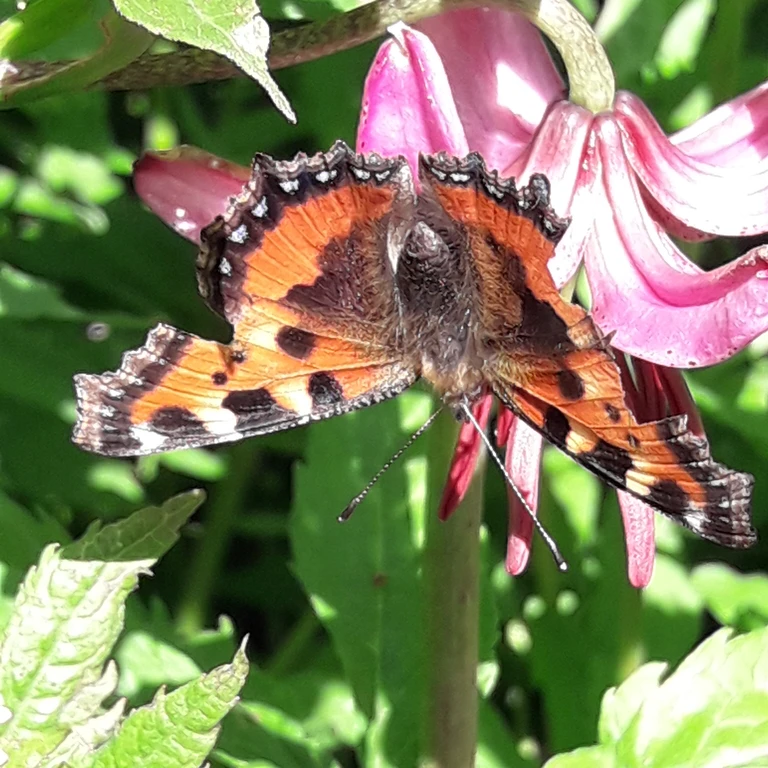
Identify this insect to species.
Aglais urticae
